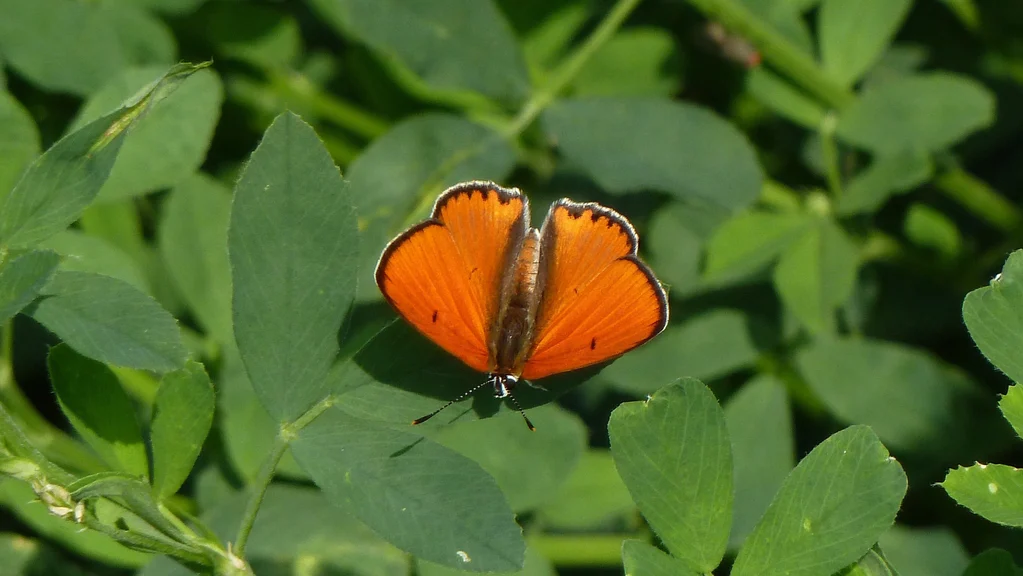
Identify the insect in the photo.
Lycaena dispar
